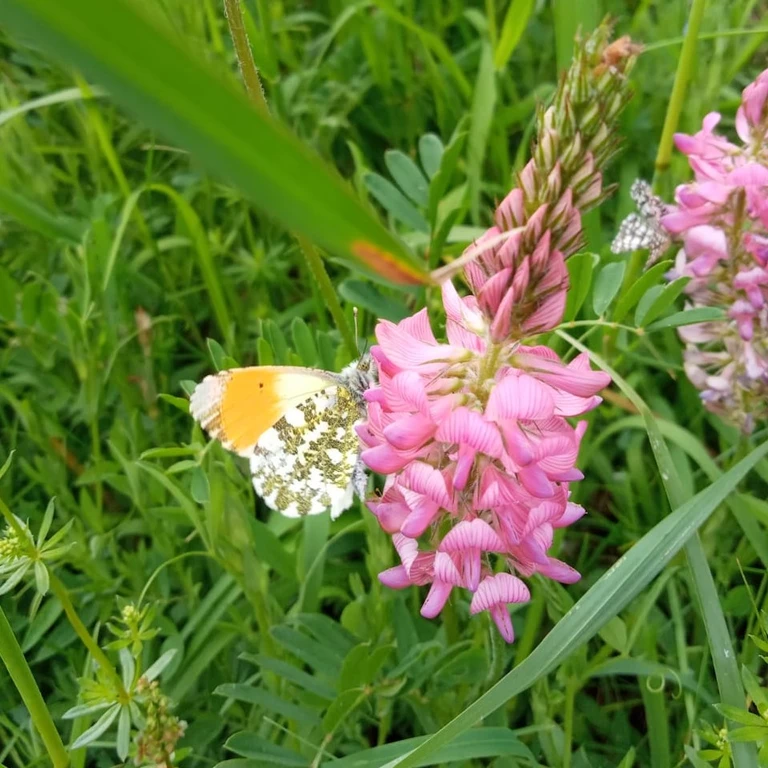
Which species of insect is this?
Anthocharis cardamines
